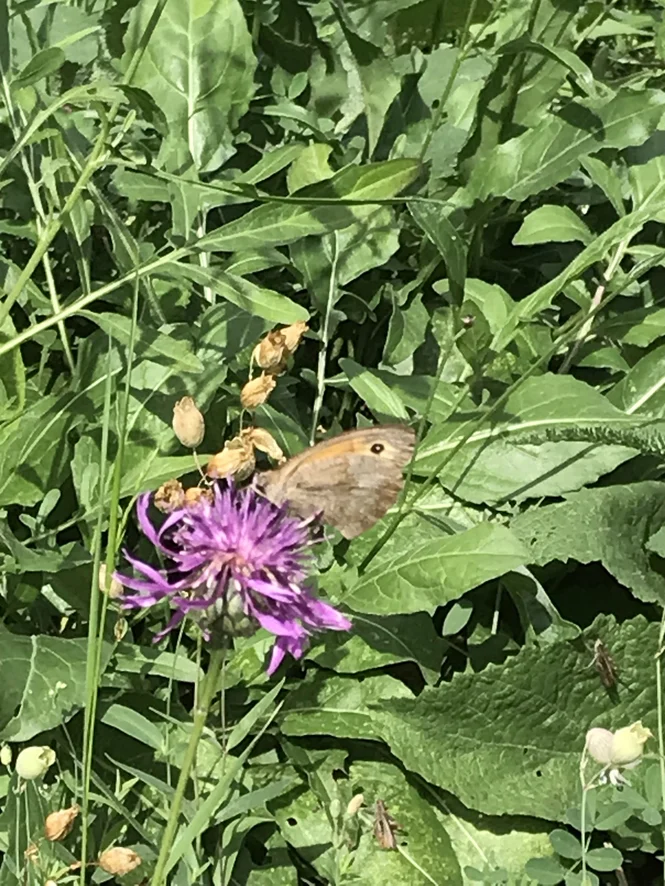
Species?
Maniola jurtina
